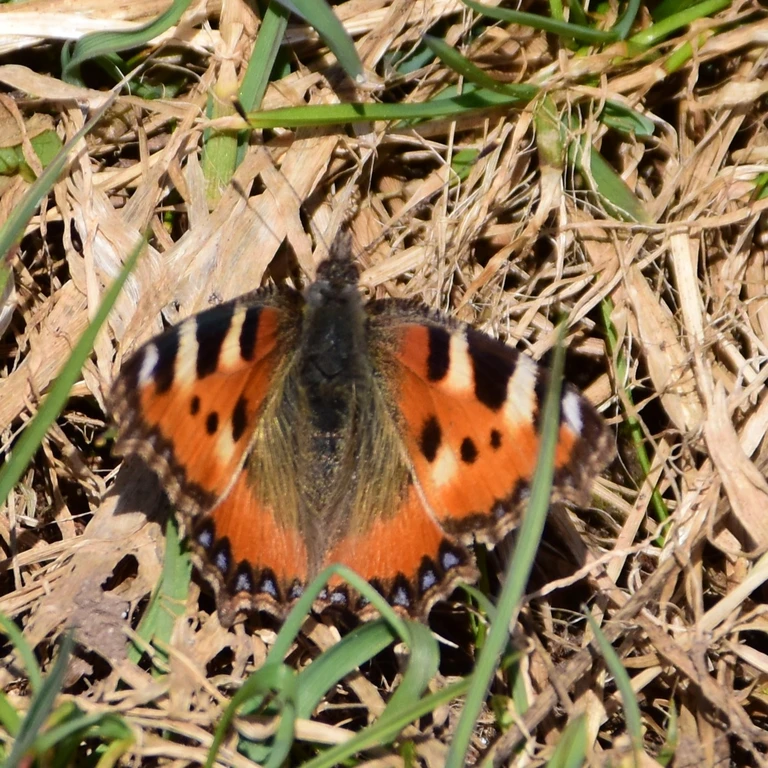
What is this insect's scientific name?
Aglais urticae
